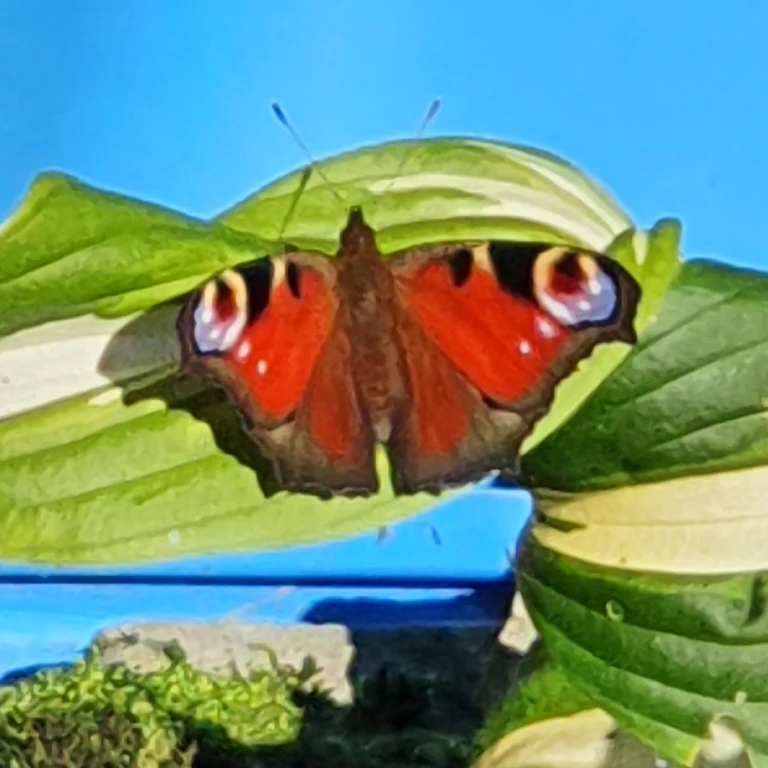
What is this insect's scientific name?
Aglais io
